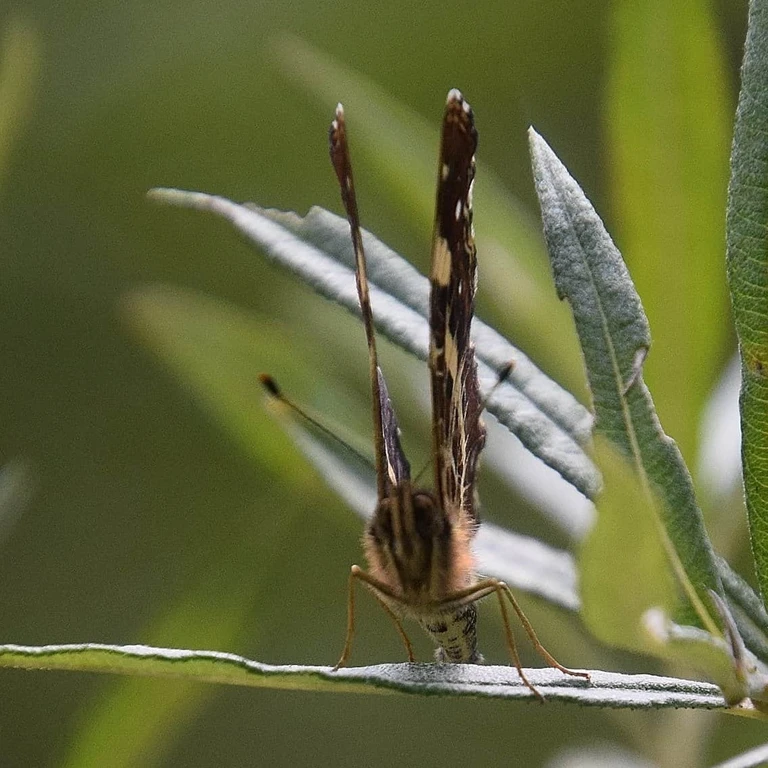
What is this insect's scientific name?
Araschnia levana
